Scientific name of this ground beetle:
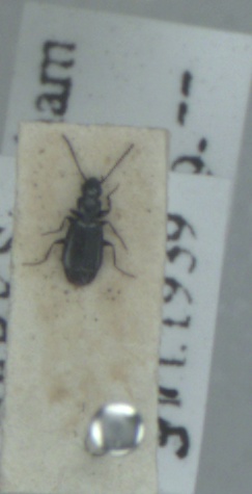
Microlestes maurus
